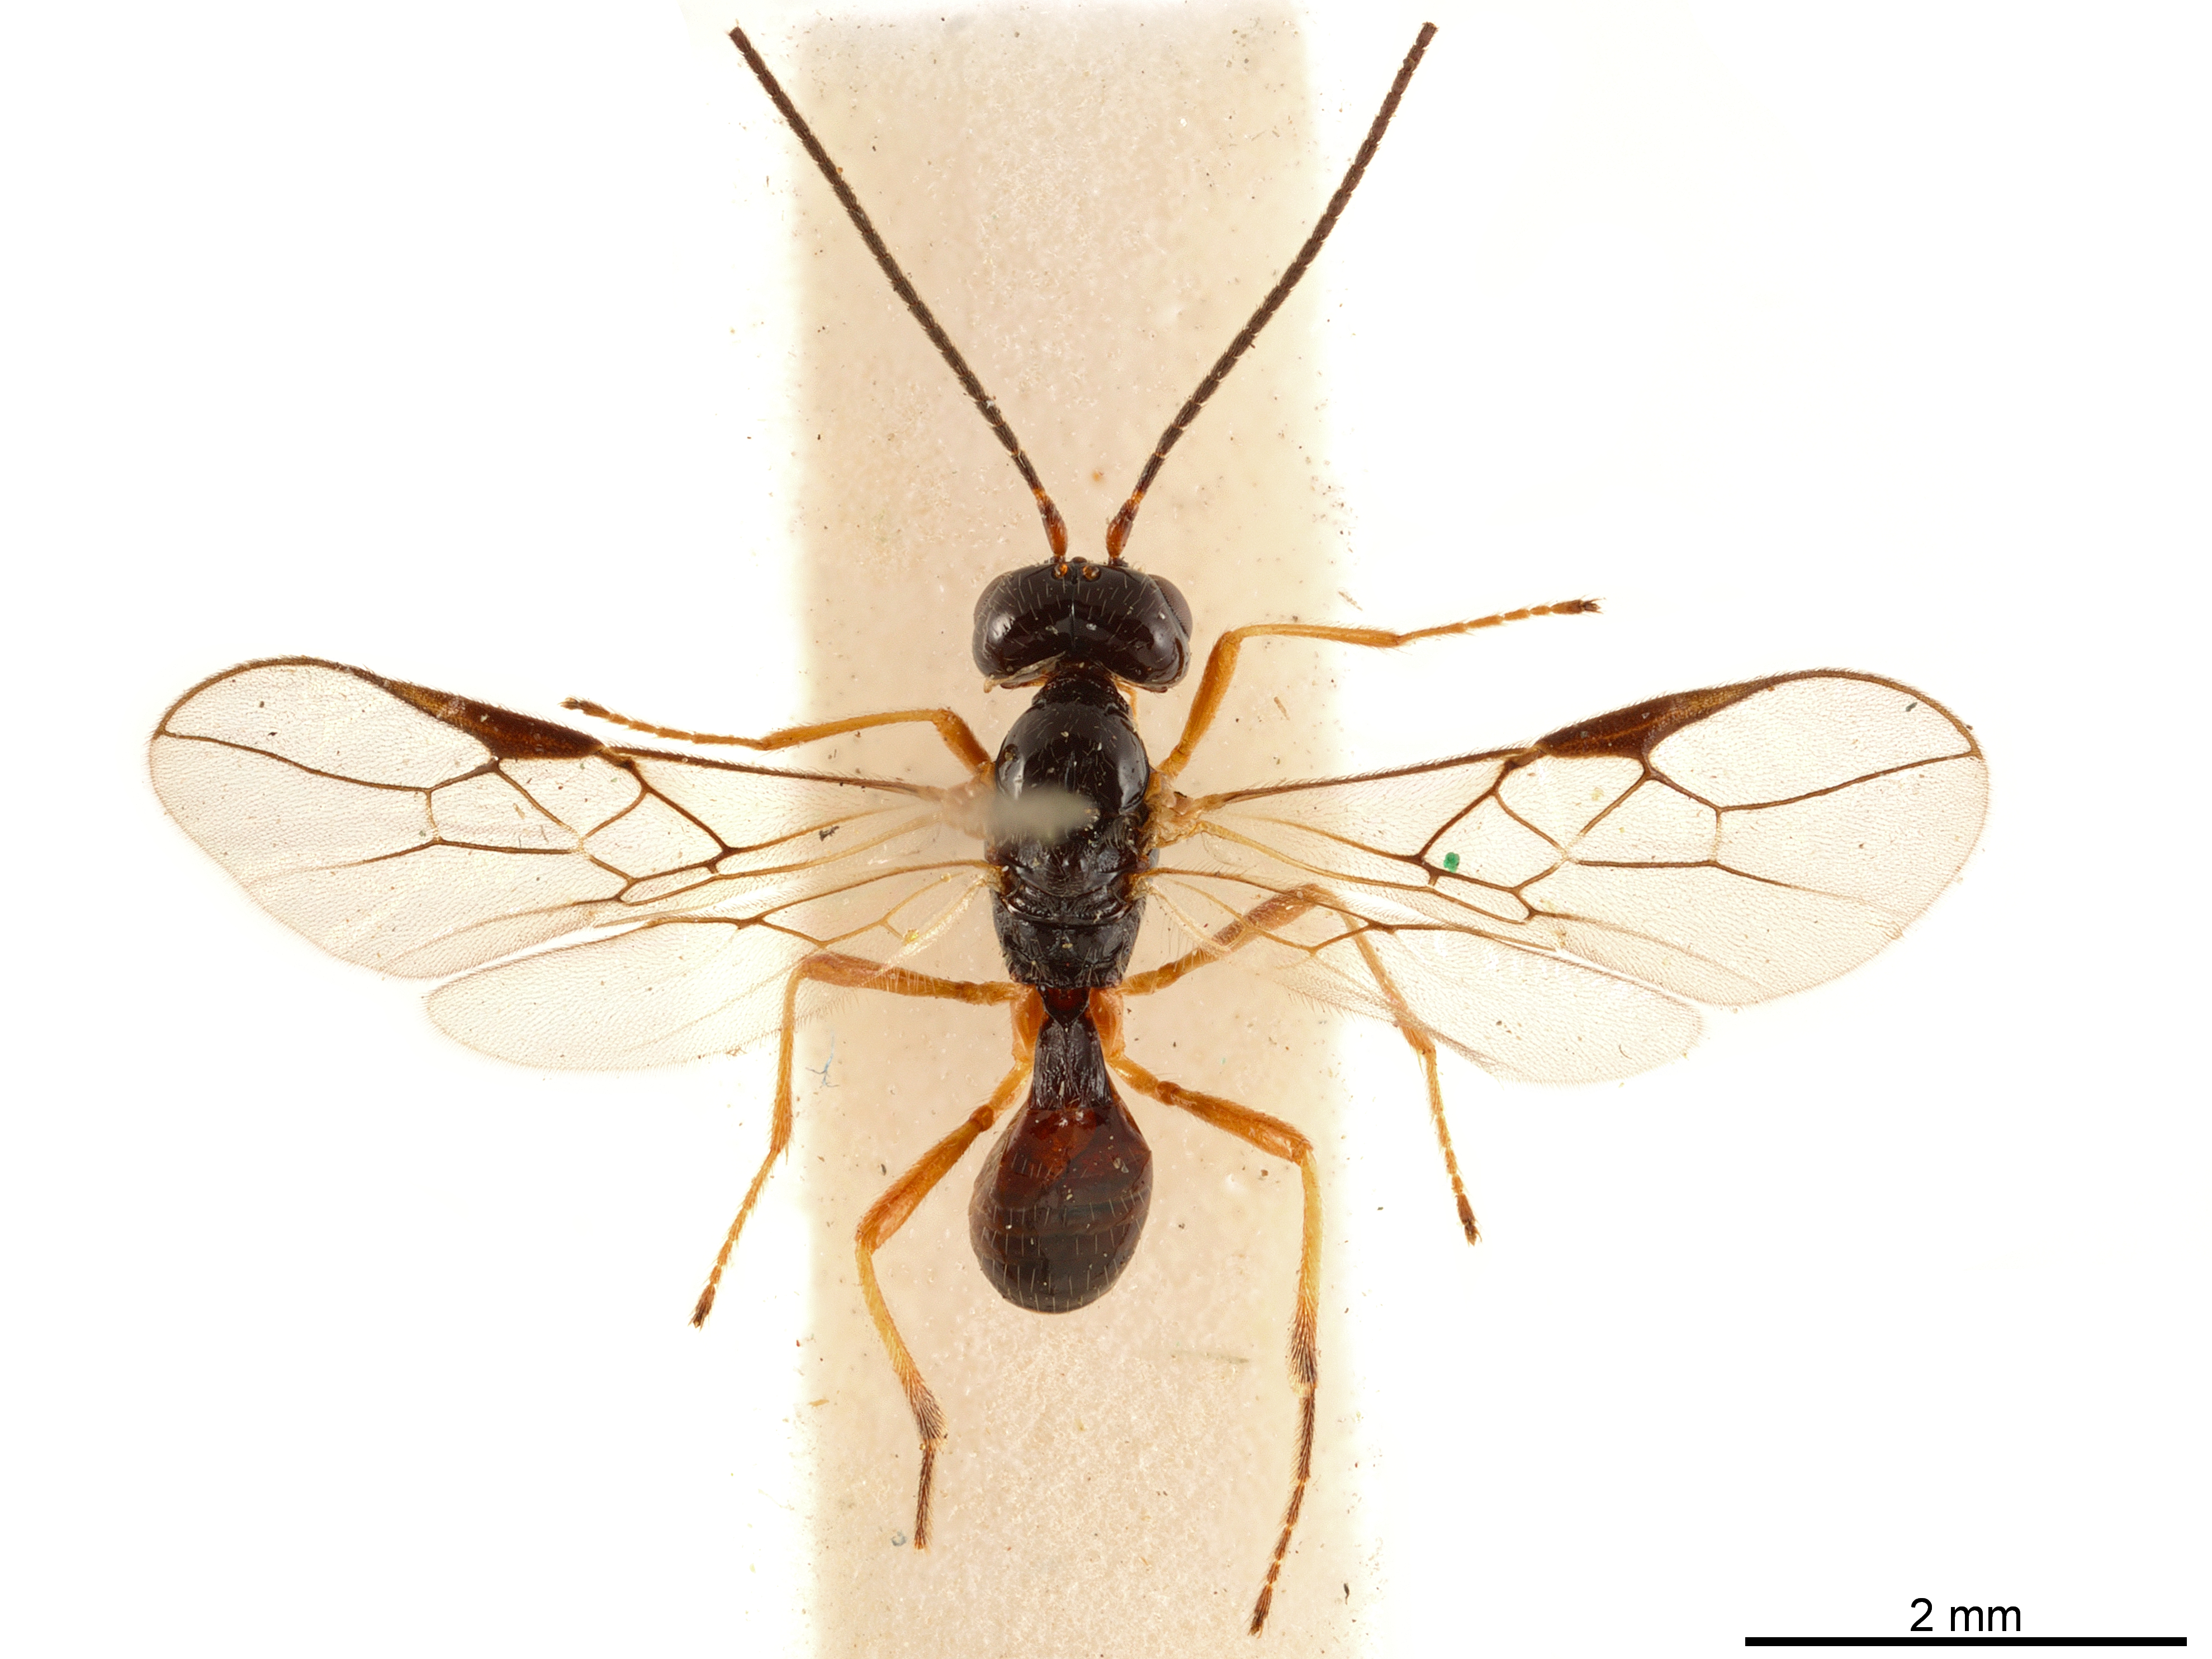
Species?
Tanycarpa rufinotata
